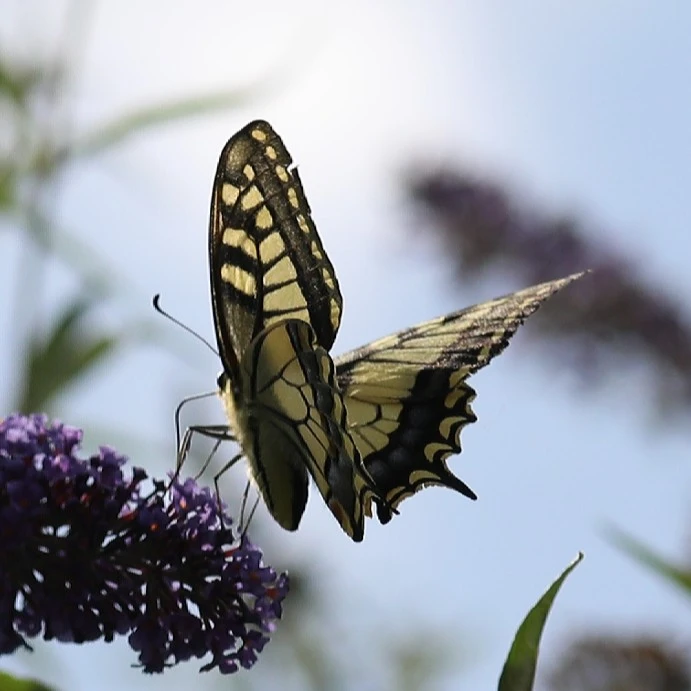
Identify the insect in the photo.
Papilio machaon
